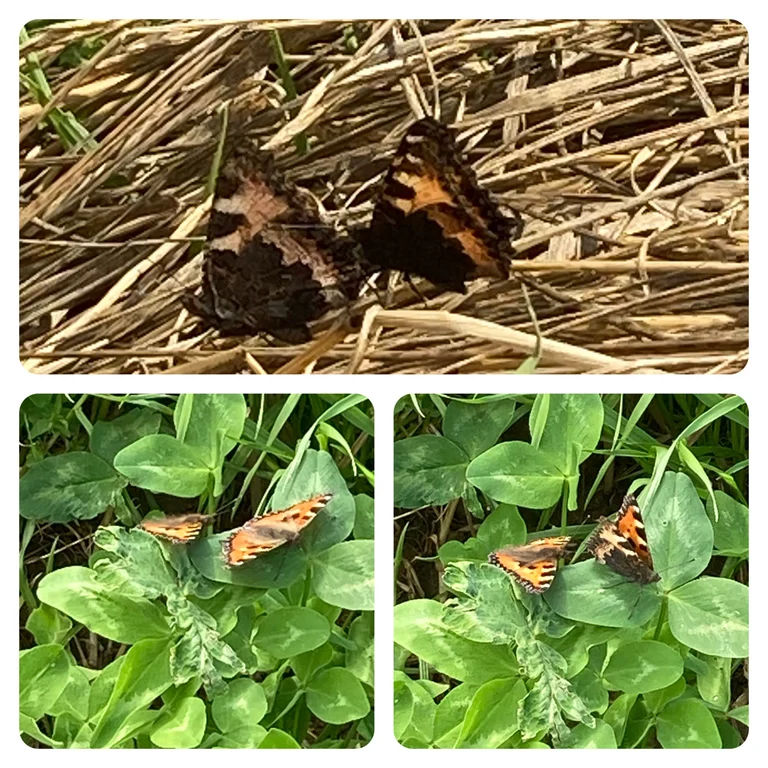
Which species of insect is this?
Aglais urticae
